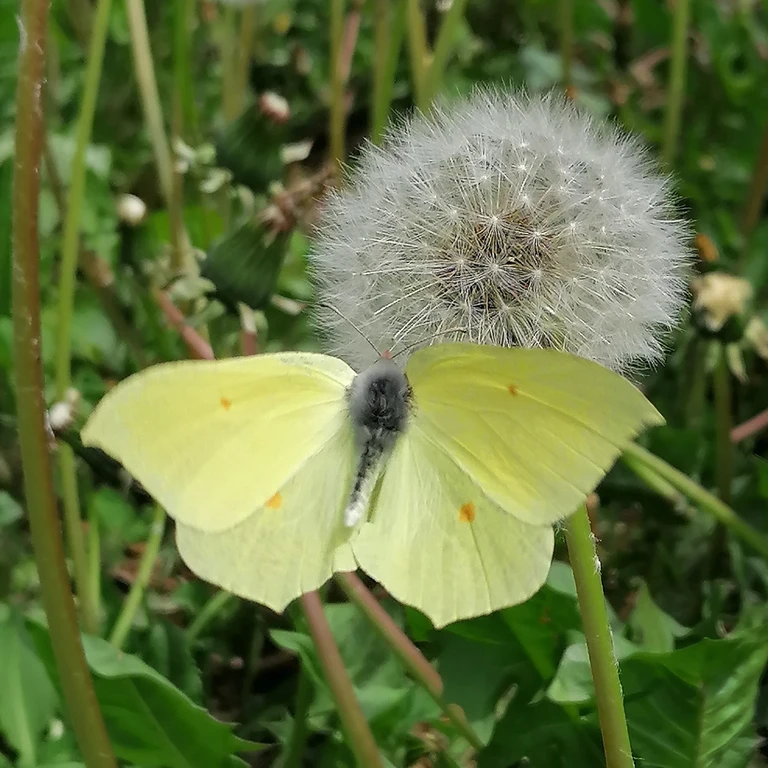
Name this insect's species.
Gonepteryx rhamni
